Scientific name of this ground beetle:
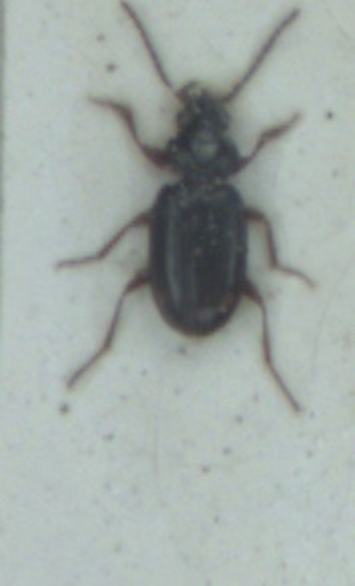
Bembidion guttula
